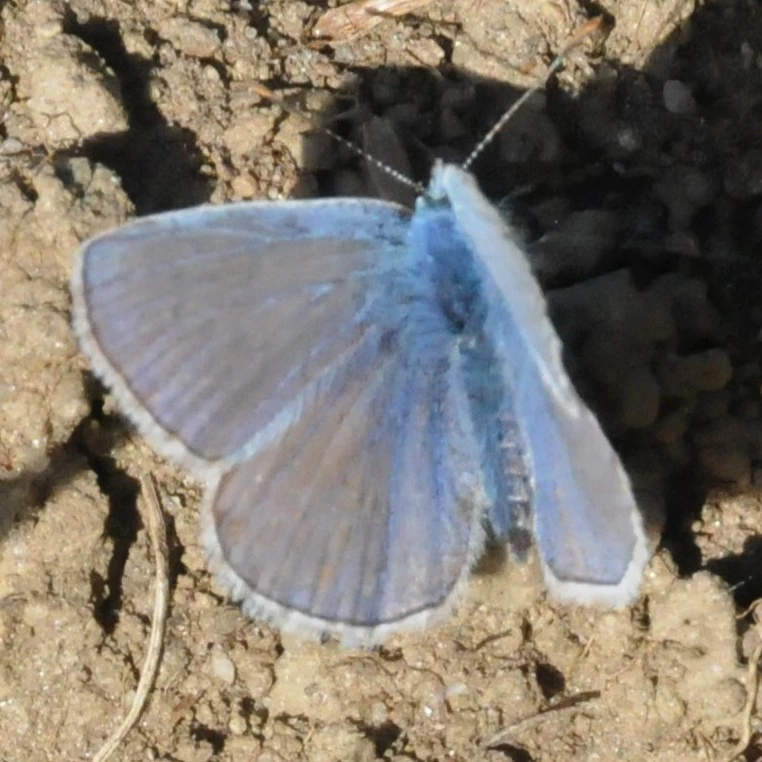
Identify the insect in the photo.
Polyommatus icarus
